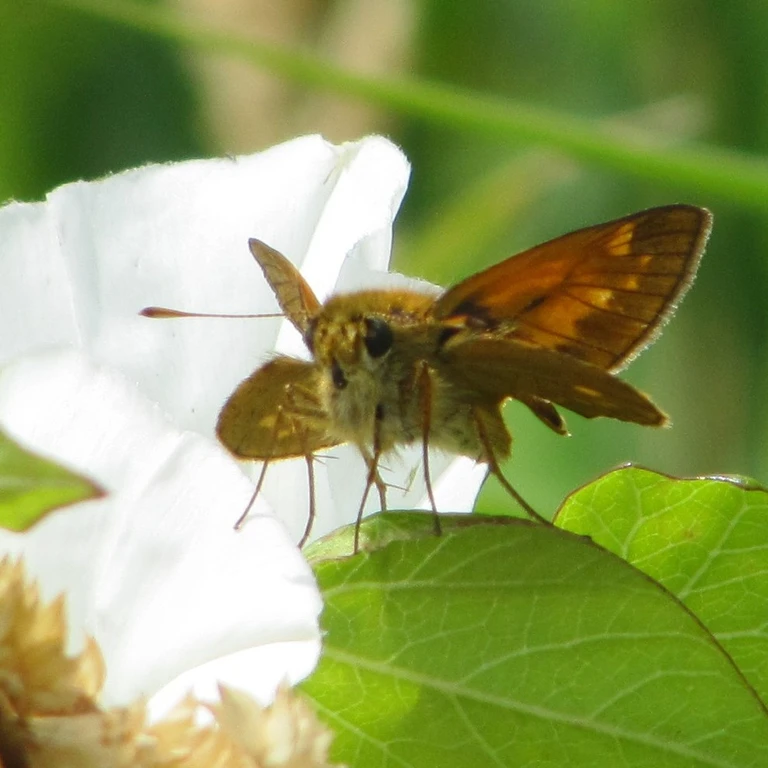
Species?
Ochlodes sylvanus (also Ochlodes venata)
